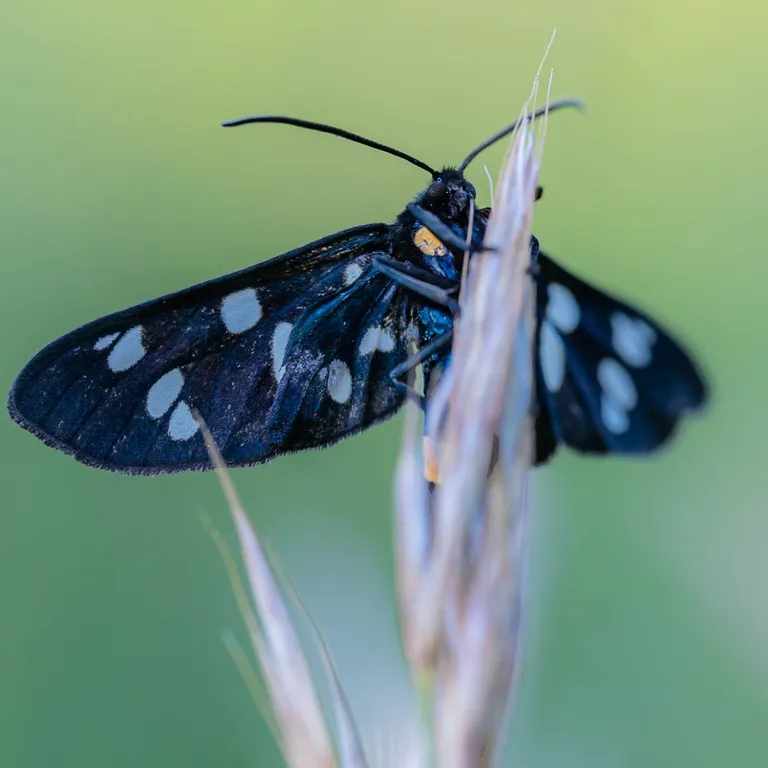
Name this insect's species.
Amata phegea
